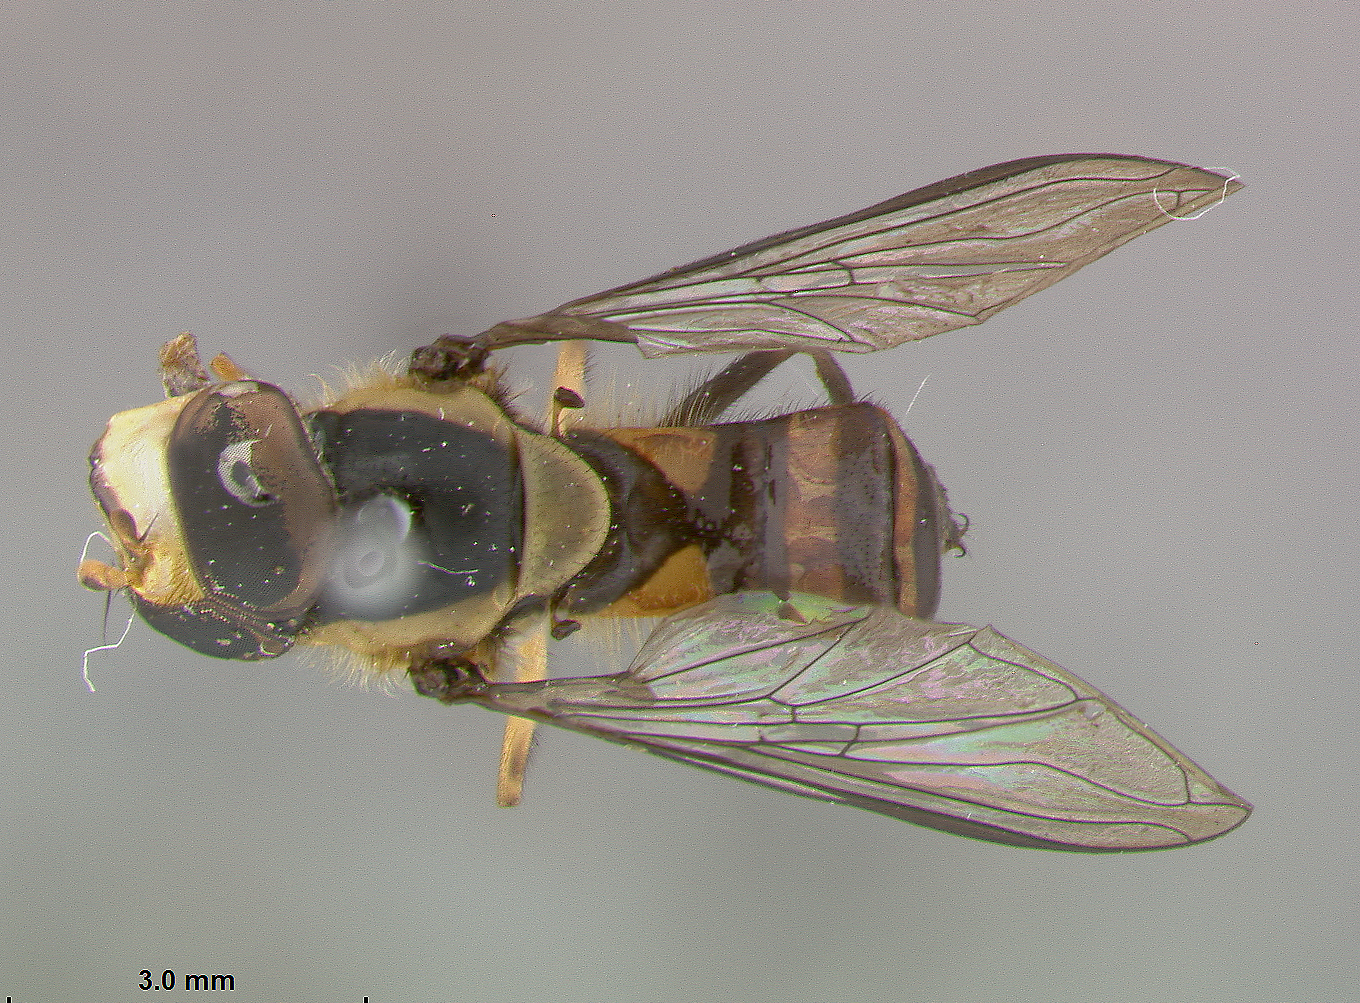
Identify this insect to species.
Citrogramma australe
